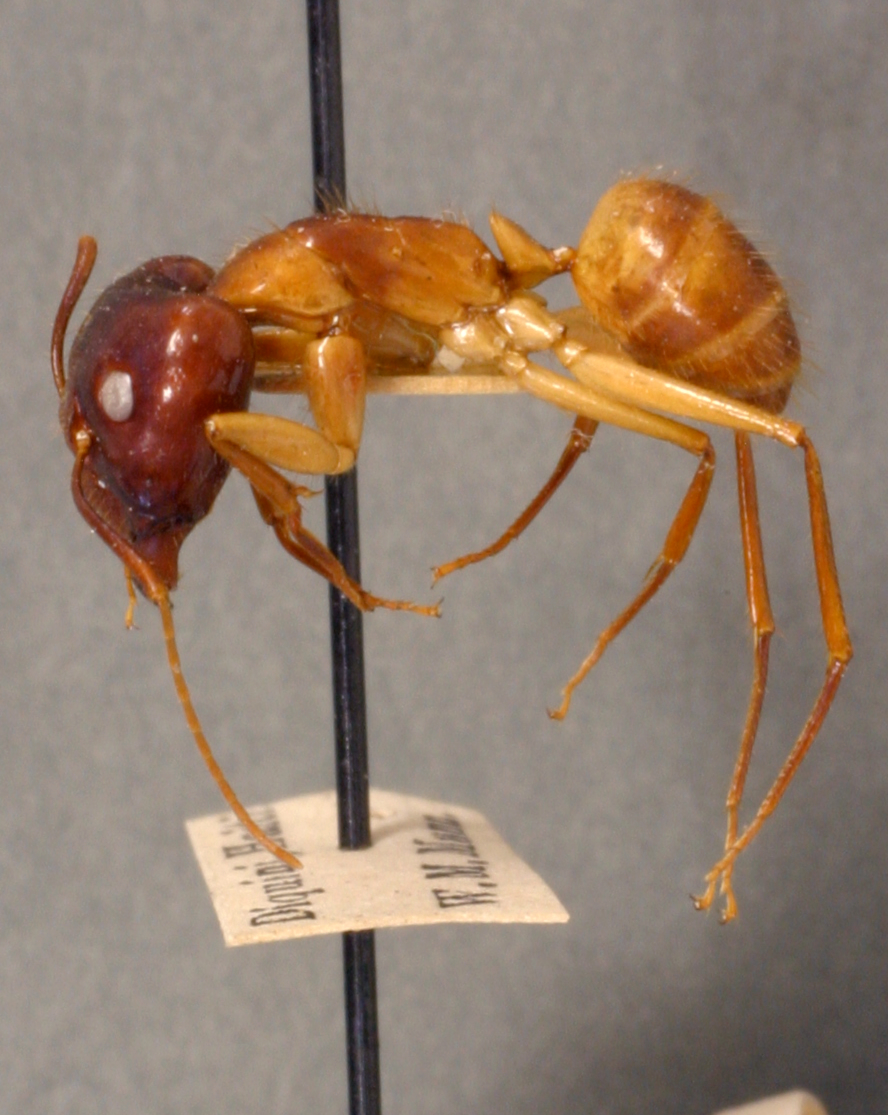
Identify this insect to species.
Camponotus maculatus
